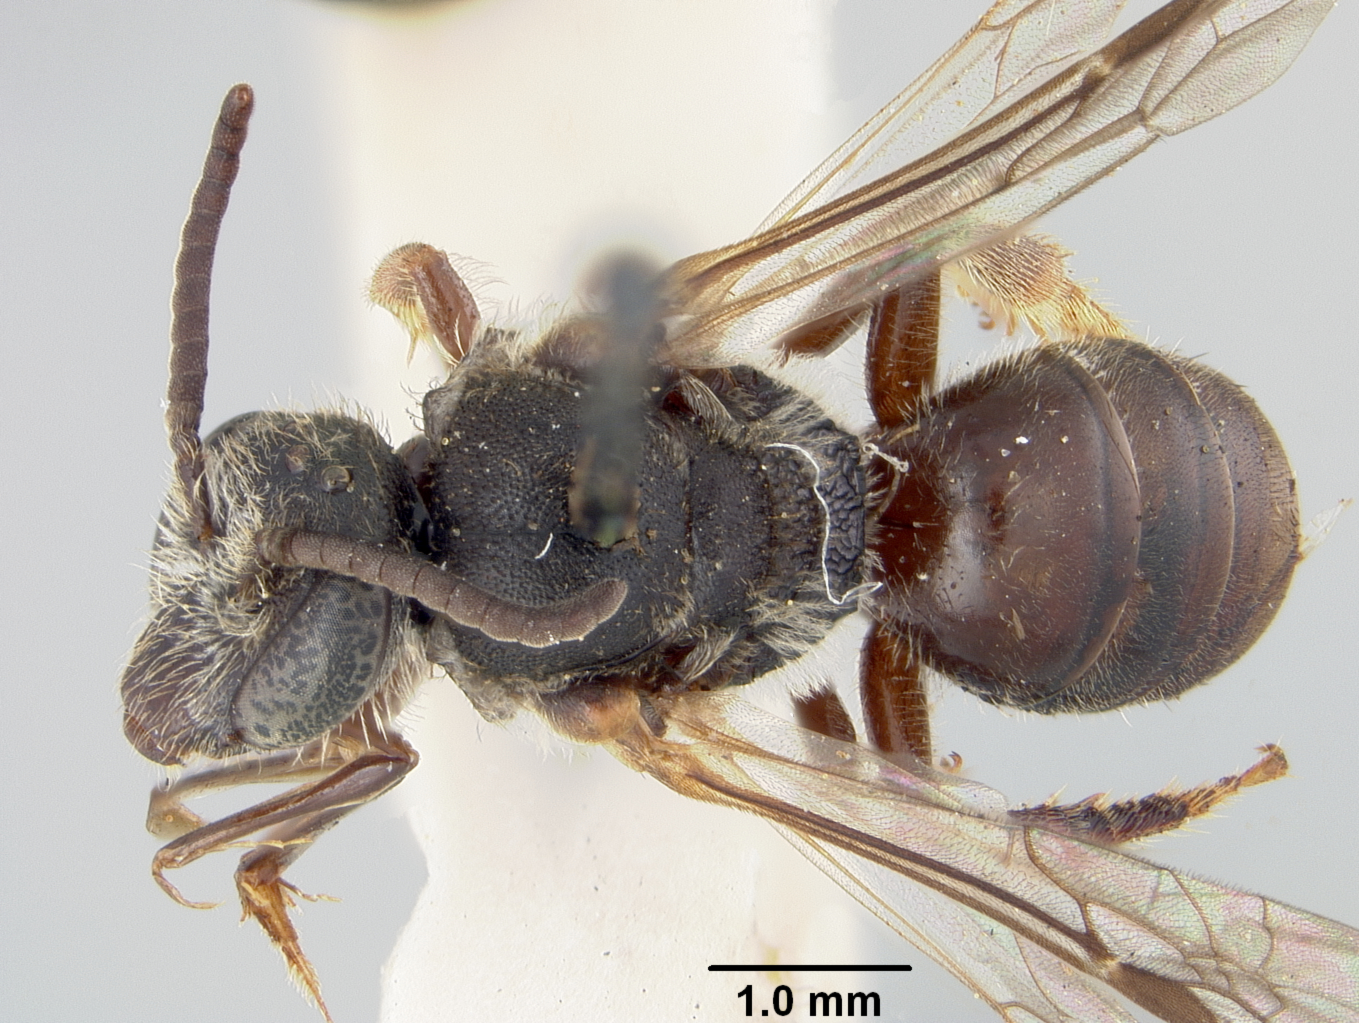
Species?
Halictus harveyi
